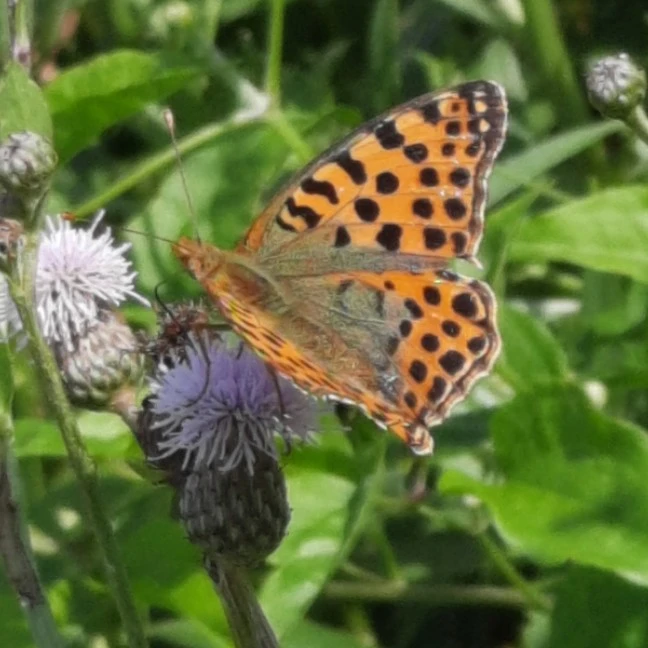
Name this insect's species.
Issoria lathonia
